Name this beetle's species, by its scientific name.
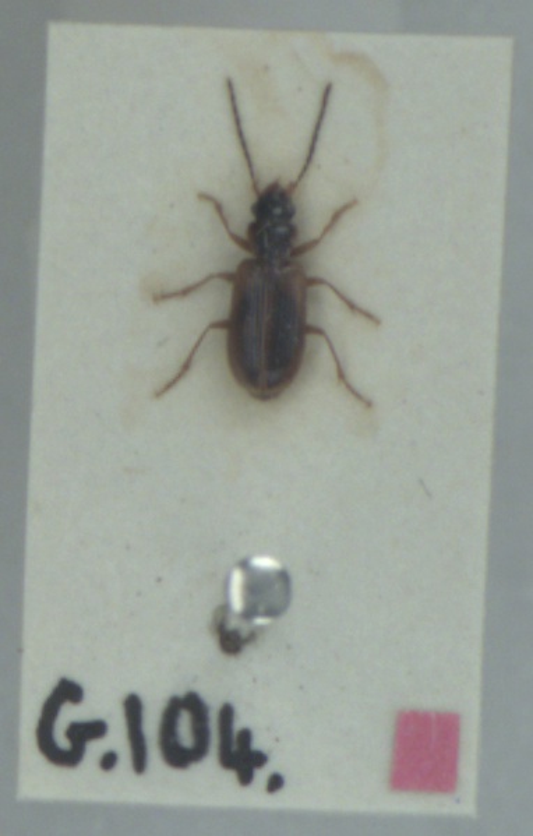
Anthracus consputus
